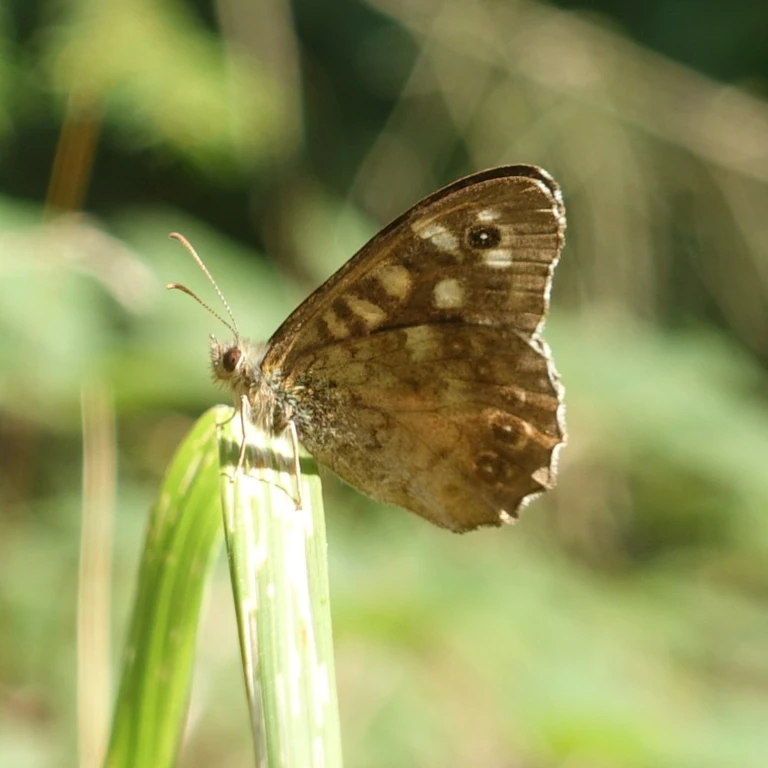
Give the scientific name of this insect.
Pararge aegeria
